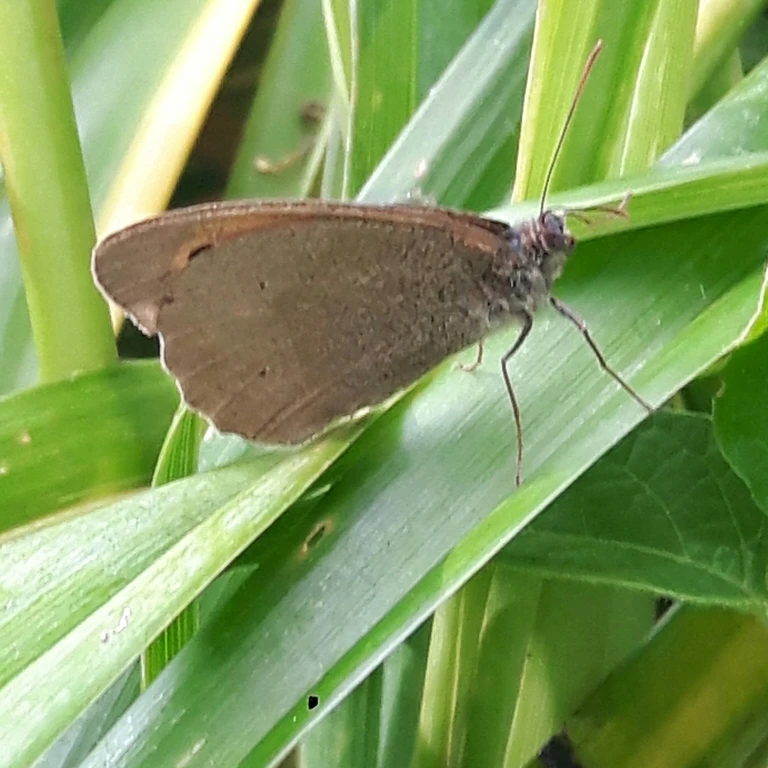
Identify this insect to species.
Maniola jurtina
